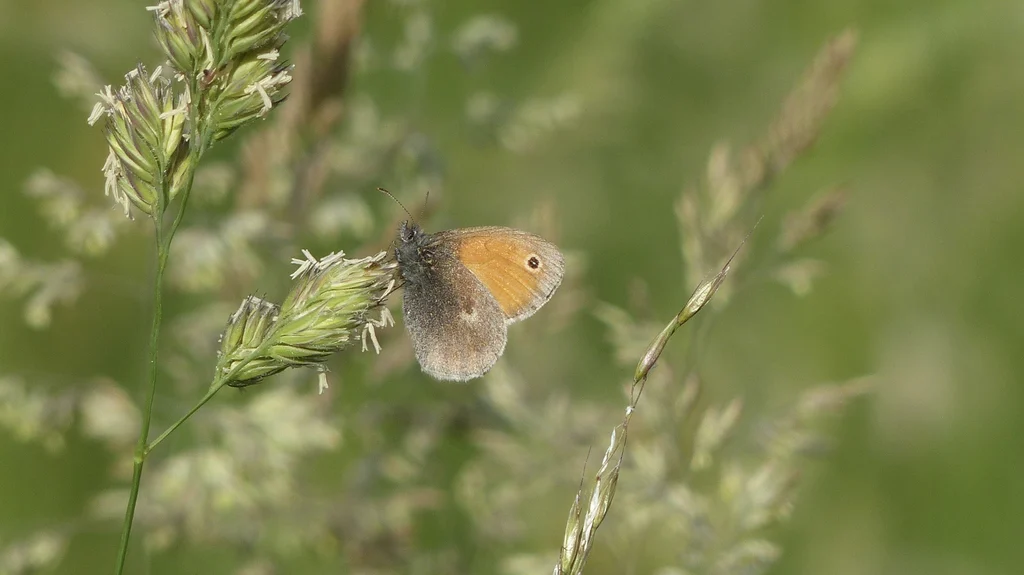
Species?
Coenonympha pamphilus
